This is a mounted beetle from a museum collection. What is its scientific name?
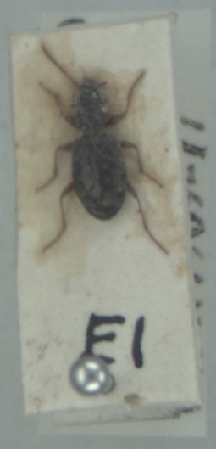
Asaphidion flavipes
